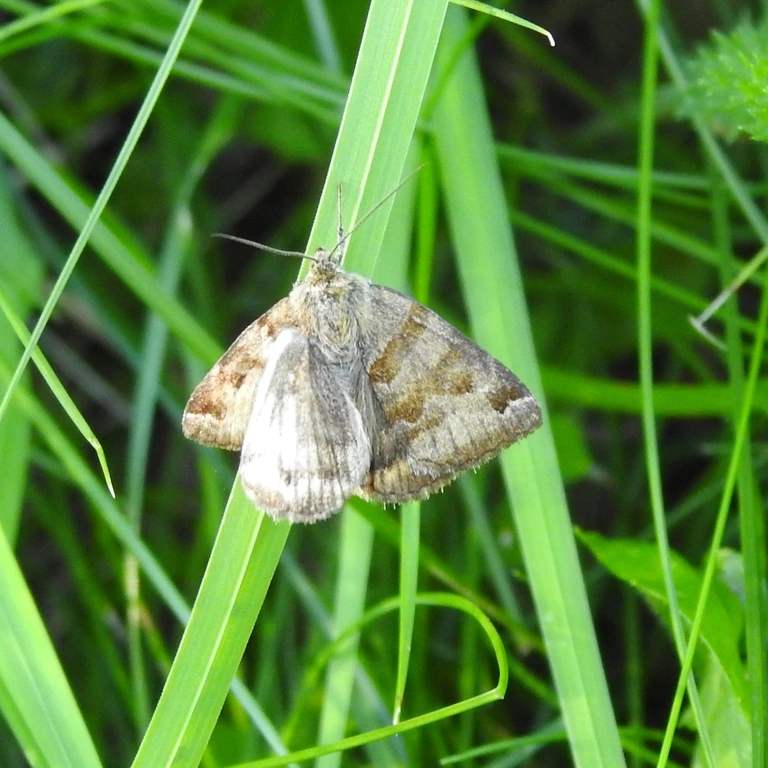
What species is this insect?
Euclidia glyphica
